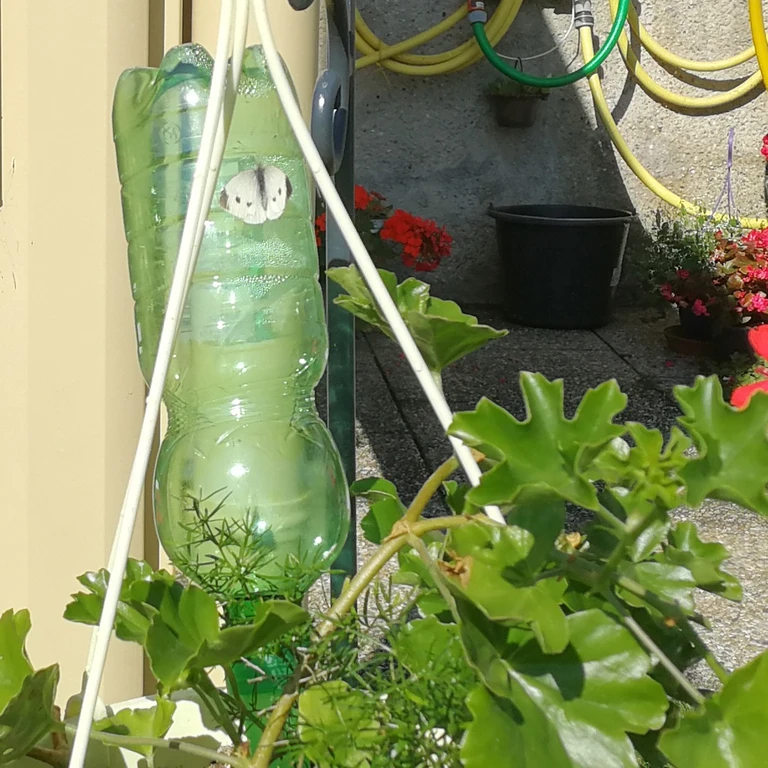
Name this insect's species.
Pieris rapae
